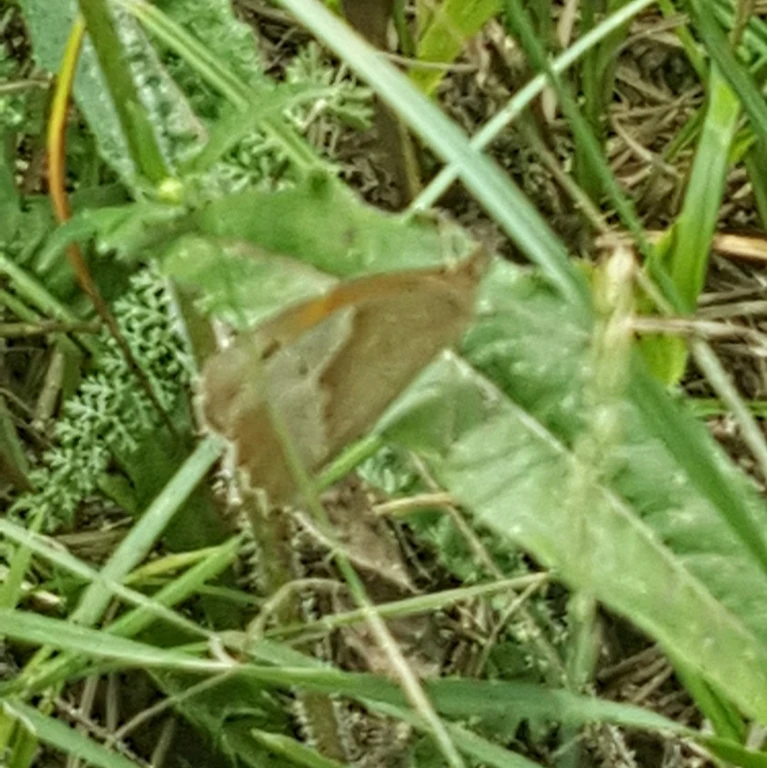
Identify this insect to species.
Maniola jurtina
